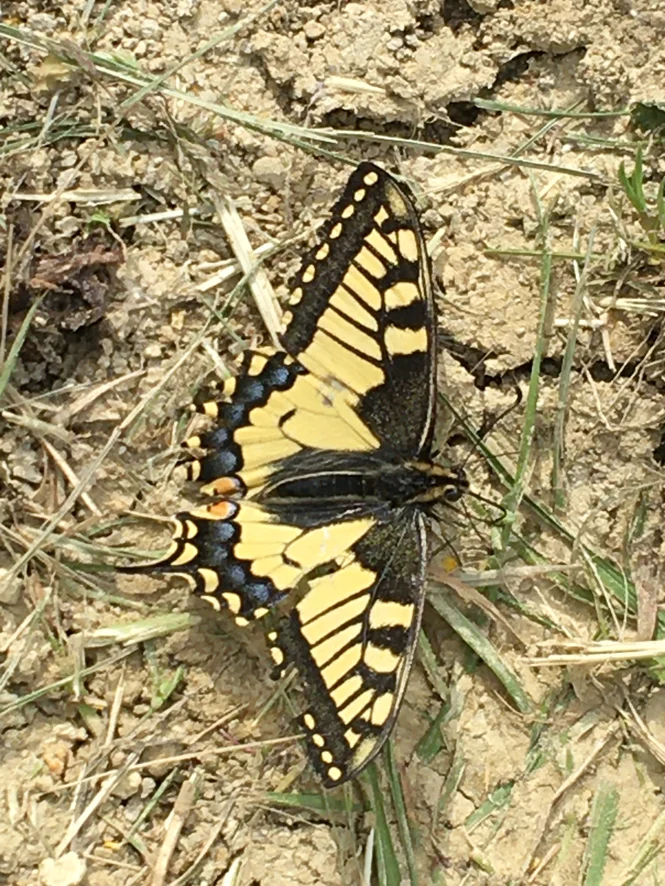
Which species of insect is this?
Papilio machaon
